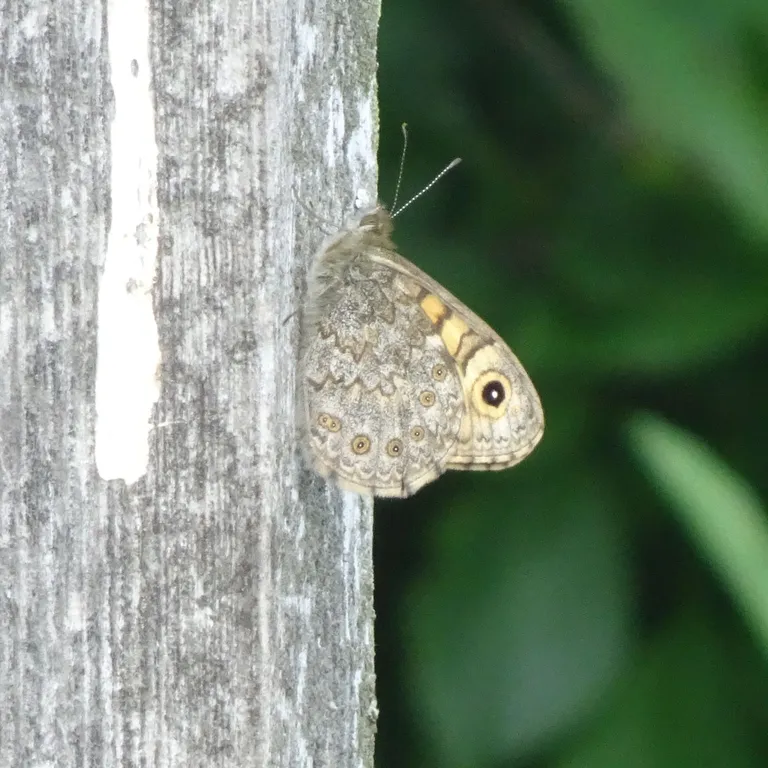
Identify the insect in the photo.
Lasiommata megera (also Pararge megera)
